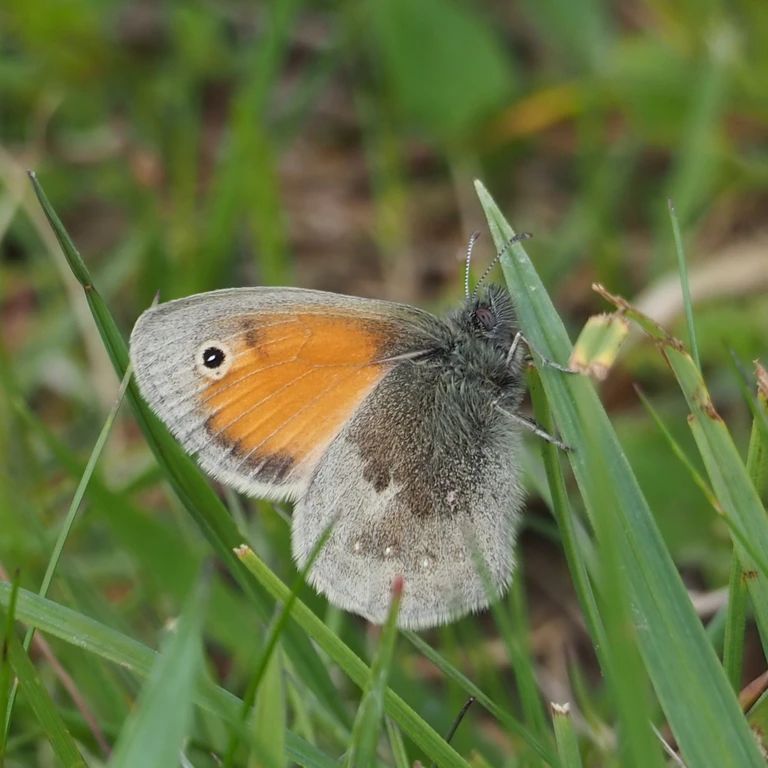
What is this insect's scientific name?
Coenonympha pamphilus
